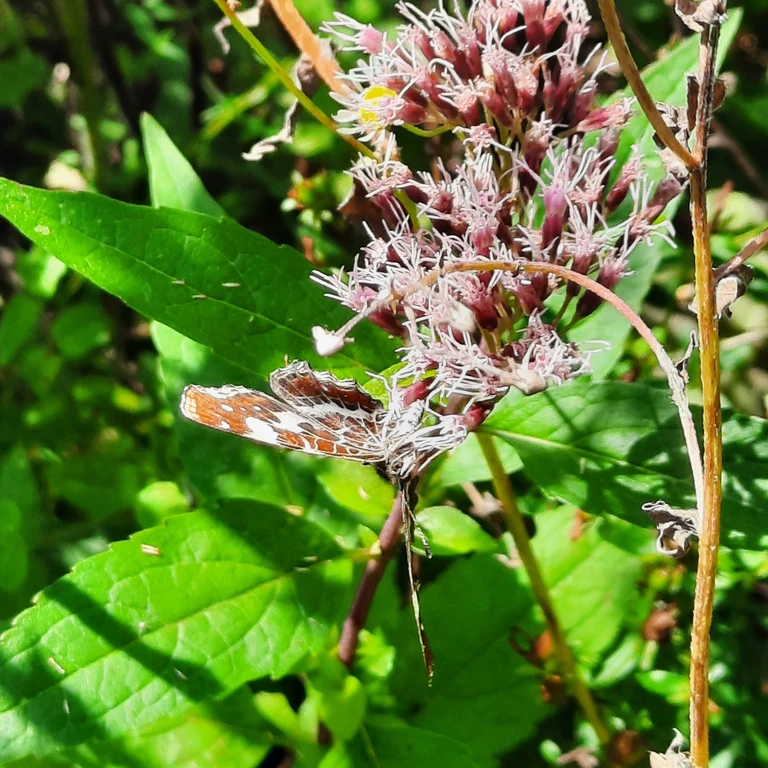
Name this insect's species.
Araschnia levana
